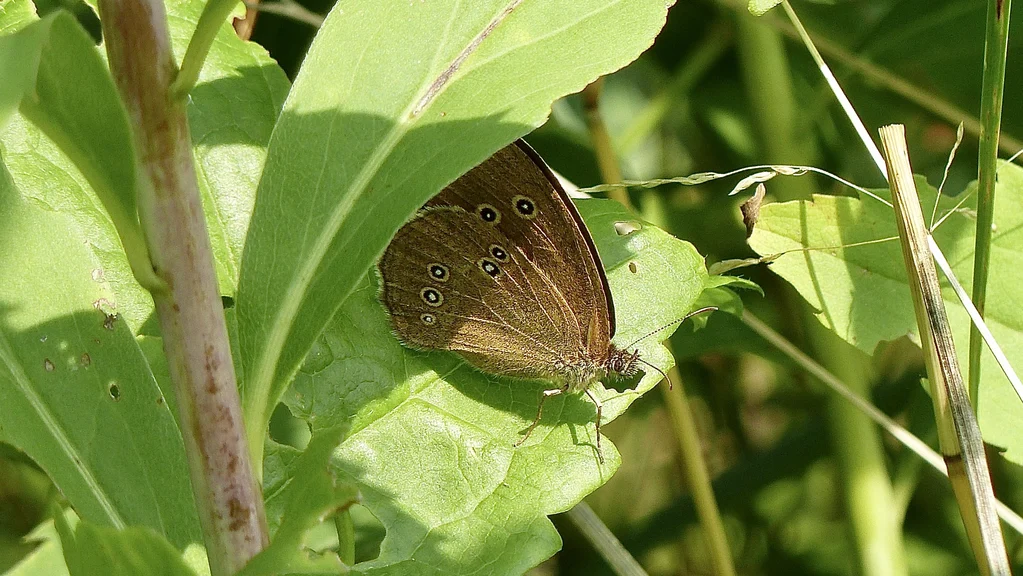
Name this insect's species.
Aphantopus hyperantus
